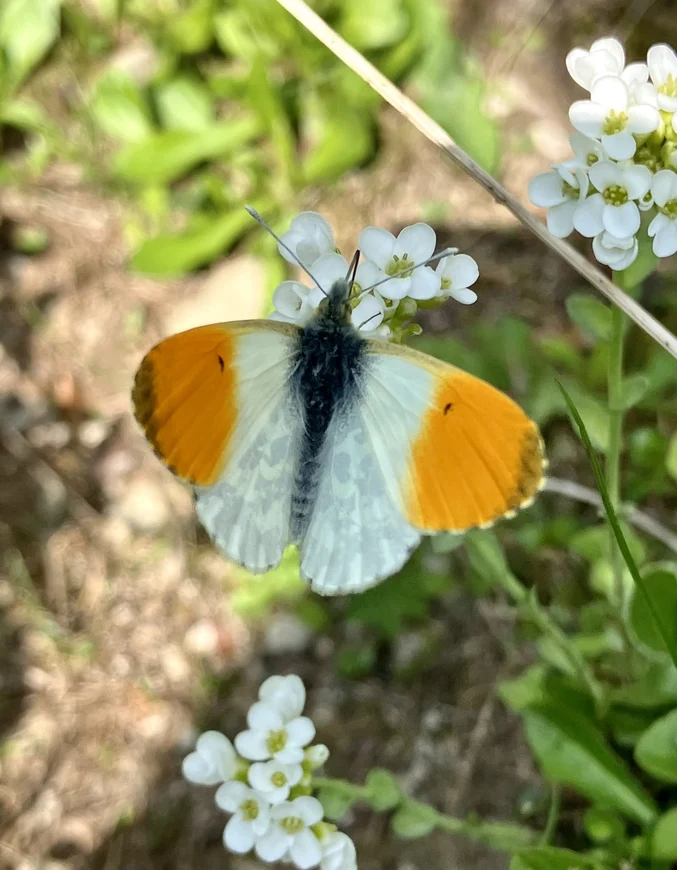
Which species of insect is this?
Anthocharis cardamines
